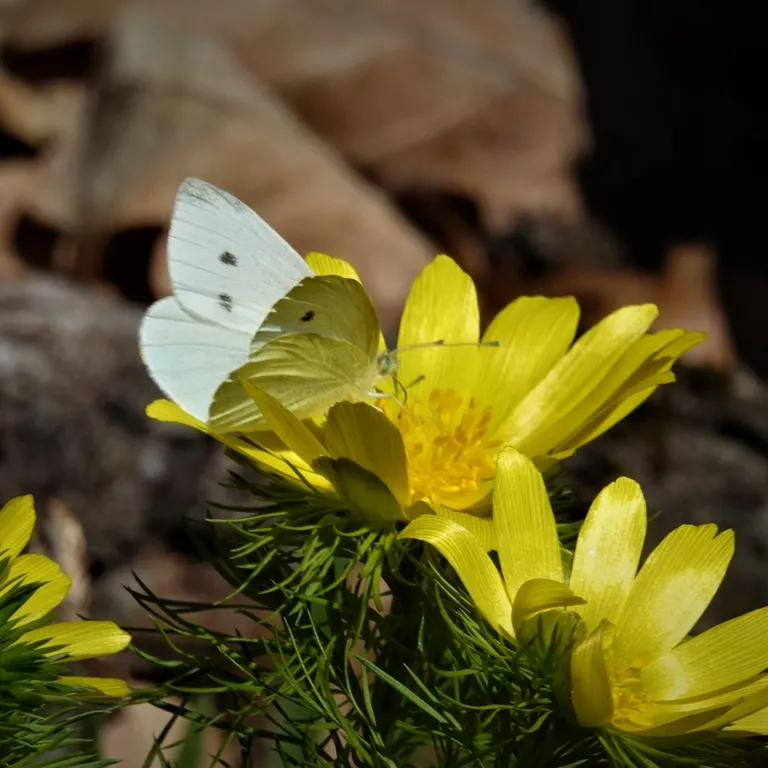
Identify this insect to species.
Pieris rapae
